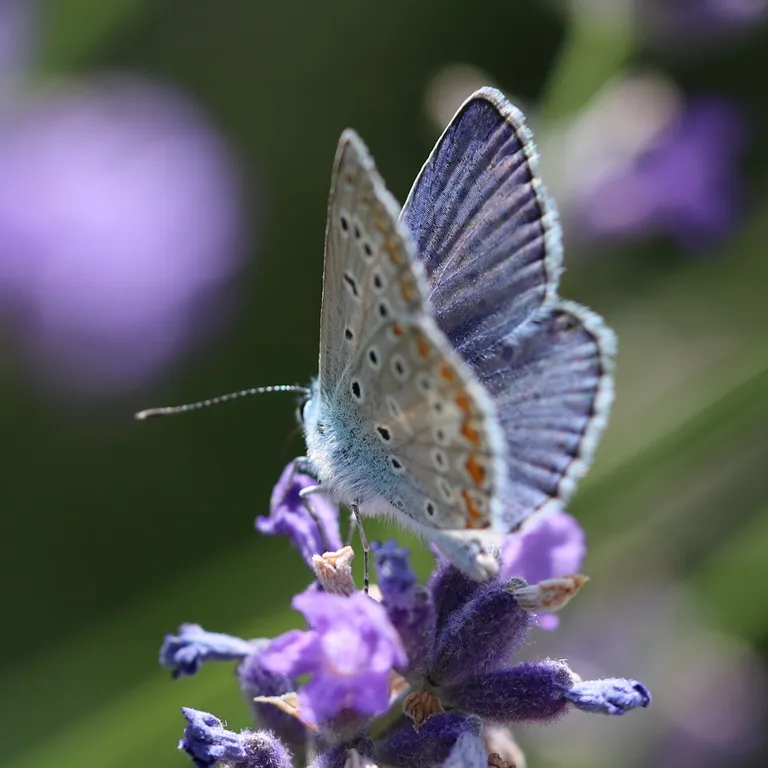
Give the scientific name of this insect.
Polyommatus icarus
